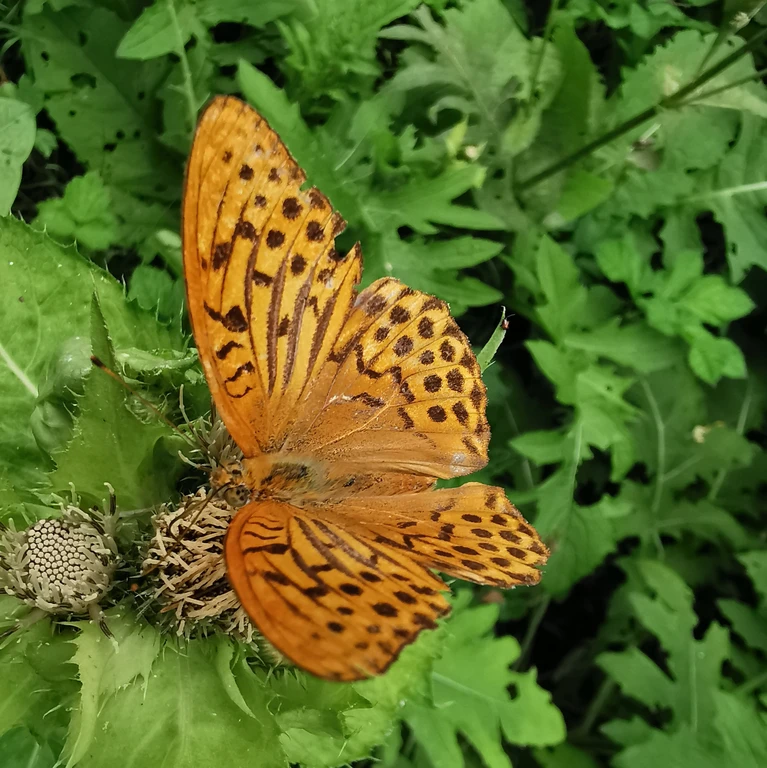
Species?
Argynnis paphia
